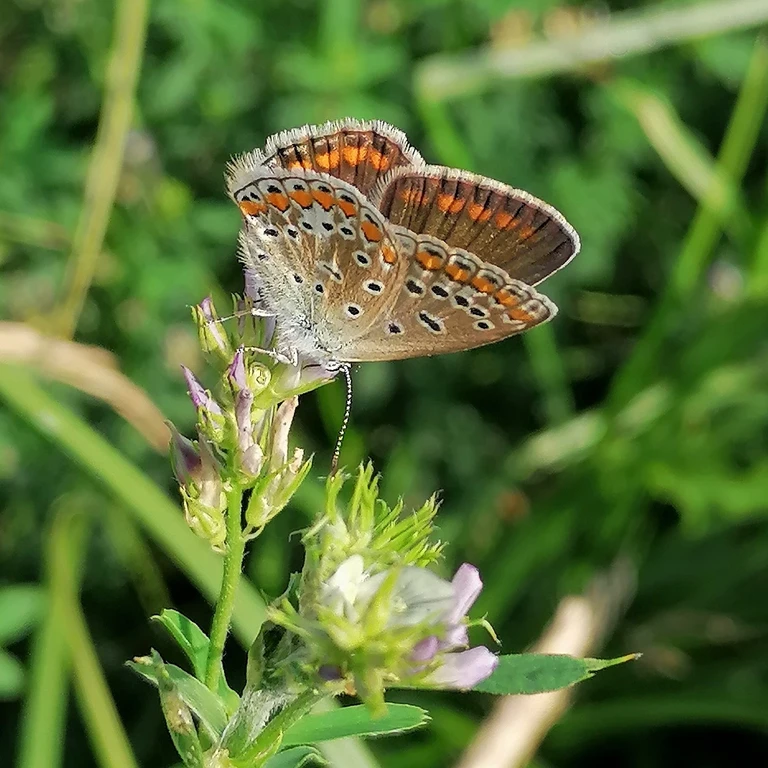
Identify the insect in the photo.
Polyommatus icarus
